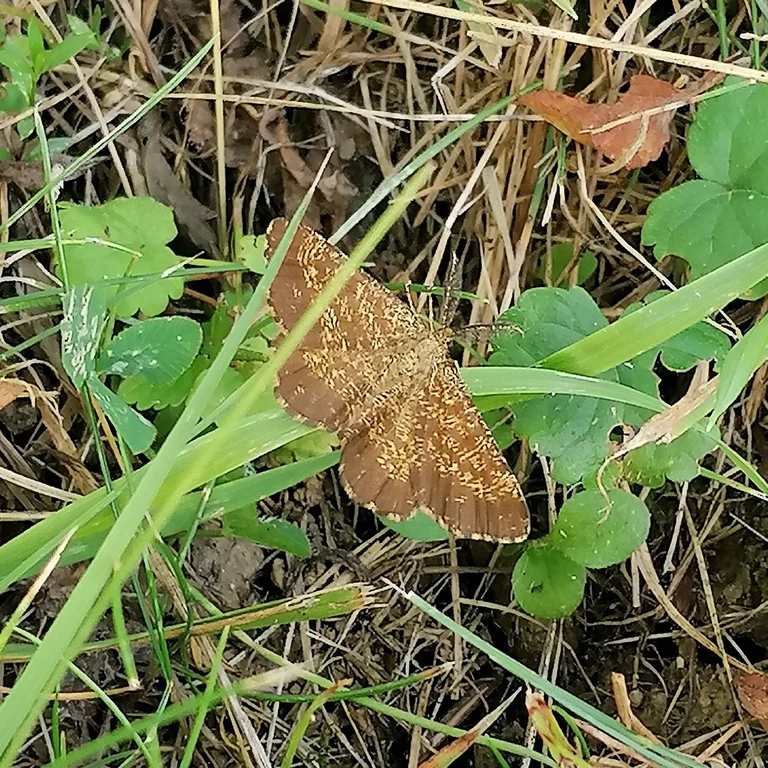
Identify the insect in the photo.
Ematurga atomaria
